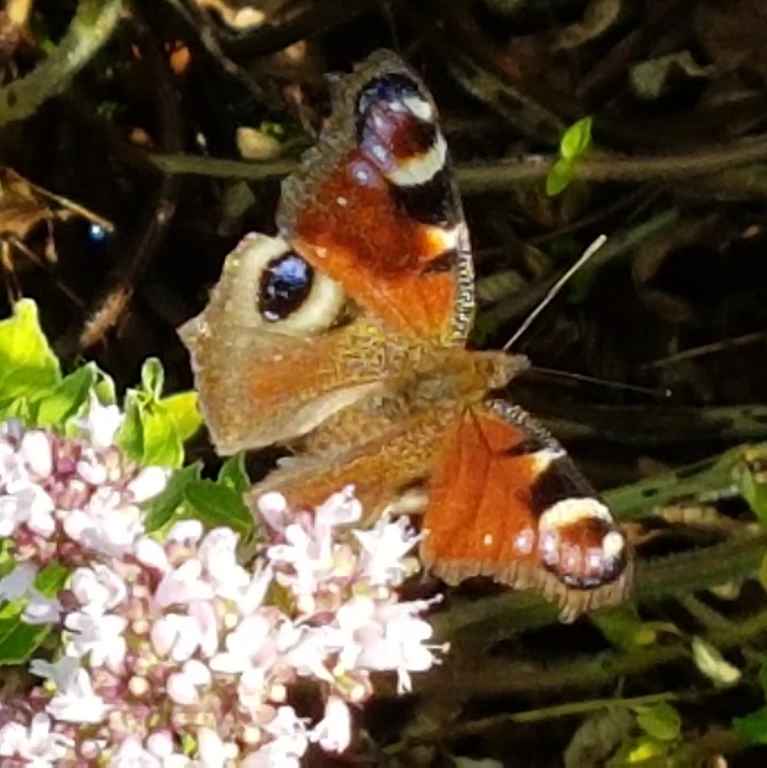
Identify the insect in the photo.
Aglais io
